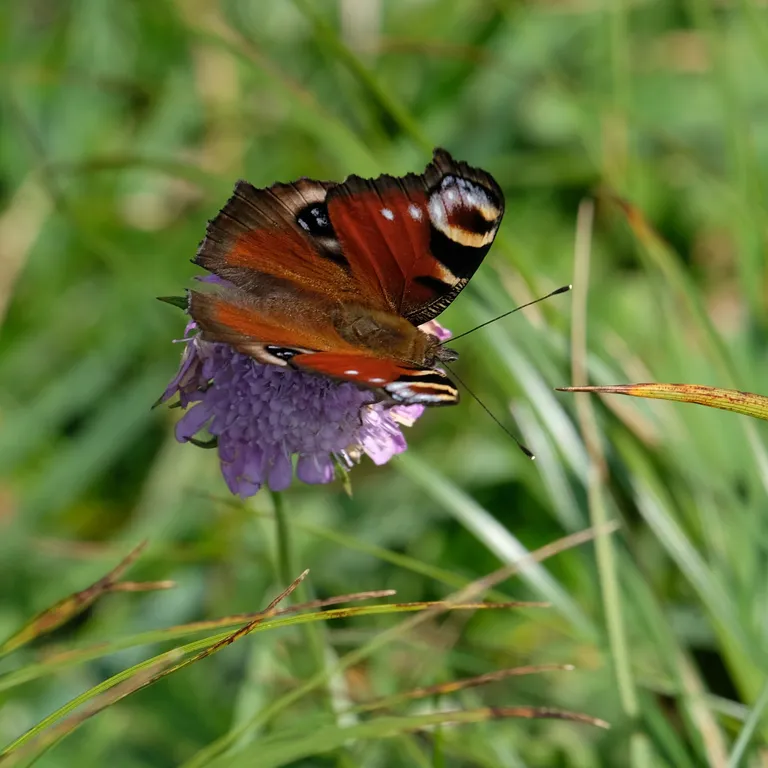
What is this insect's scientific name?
Aglais io
